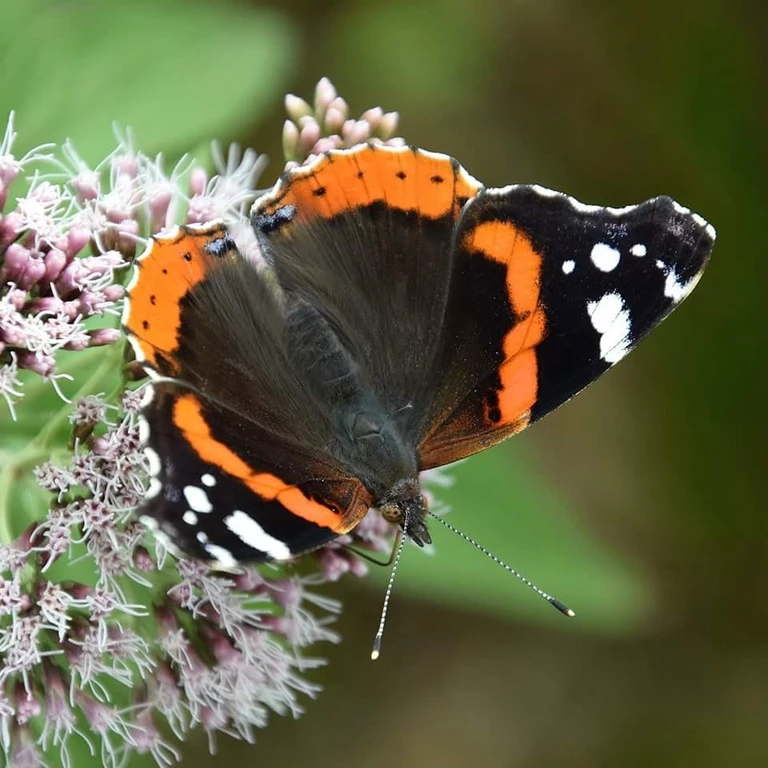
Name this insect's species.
Vanessa atalanta
